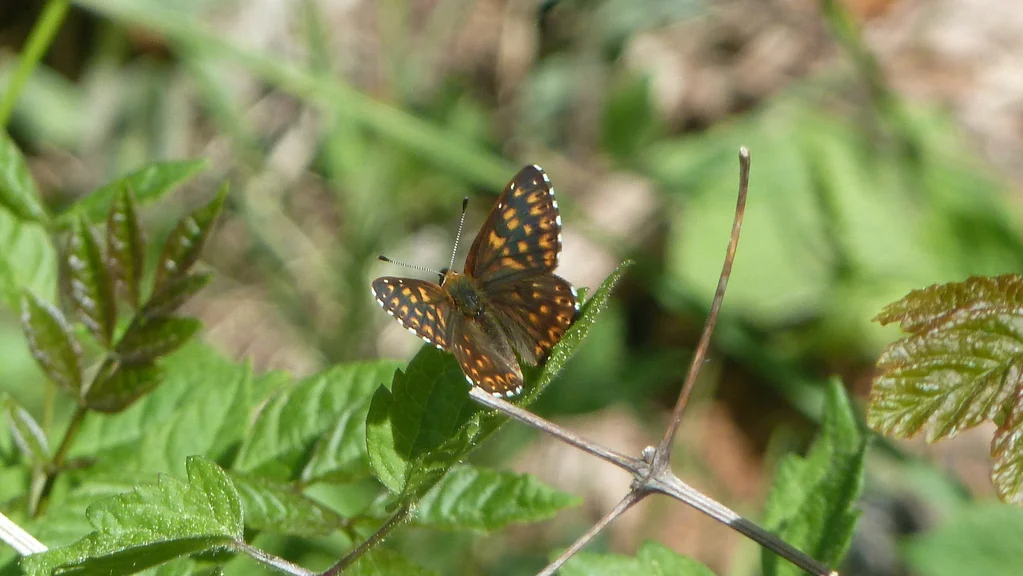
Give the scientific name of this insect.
Hamearis lucina
